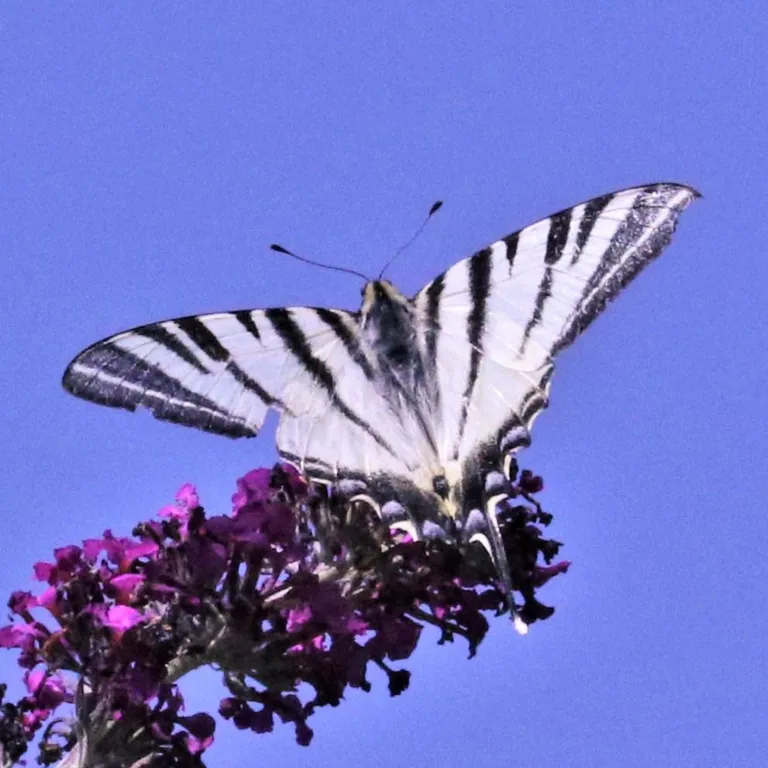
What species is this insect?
Iphiclides podalirius
